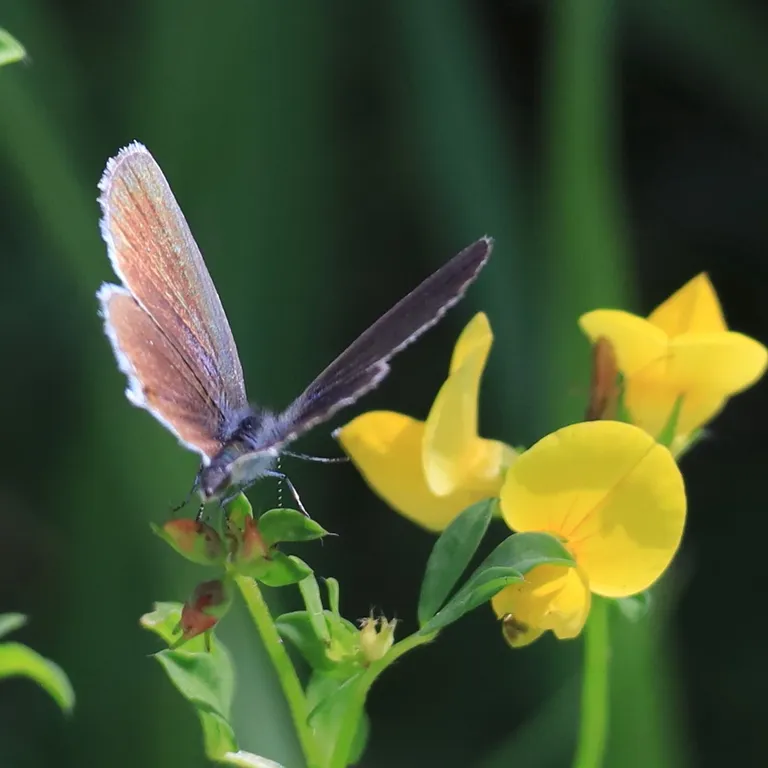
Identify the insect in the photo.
Cupido argiades (also Elkalyce argiades)
